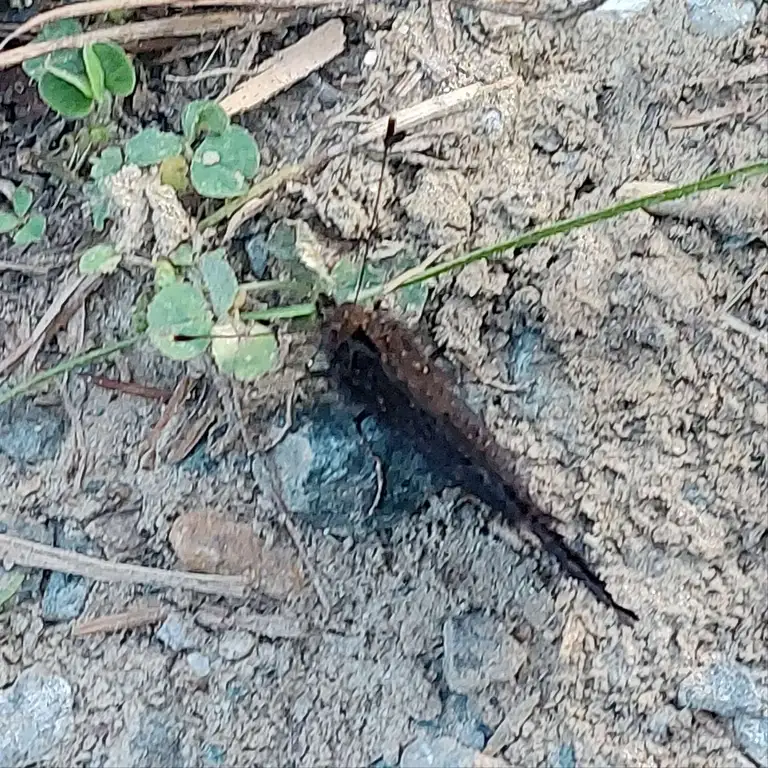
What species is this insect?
Aglais io
